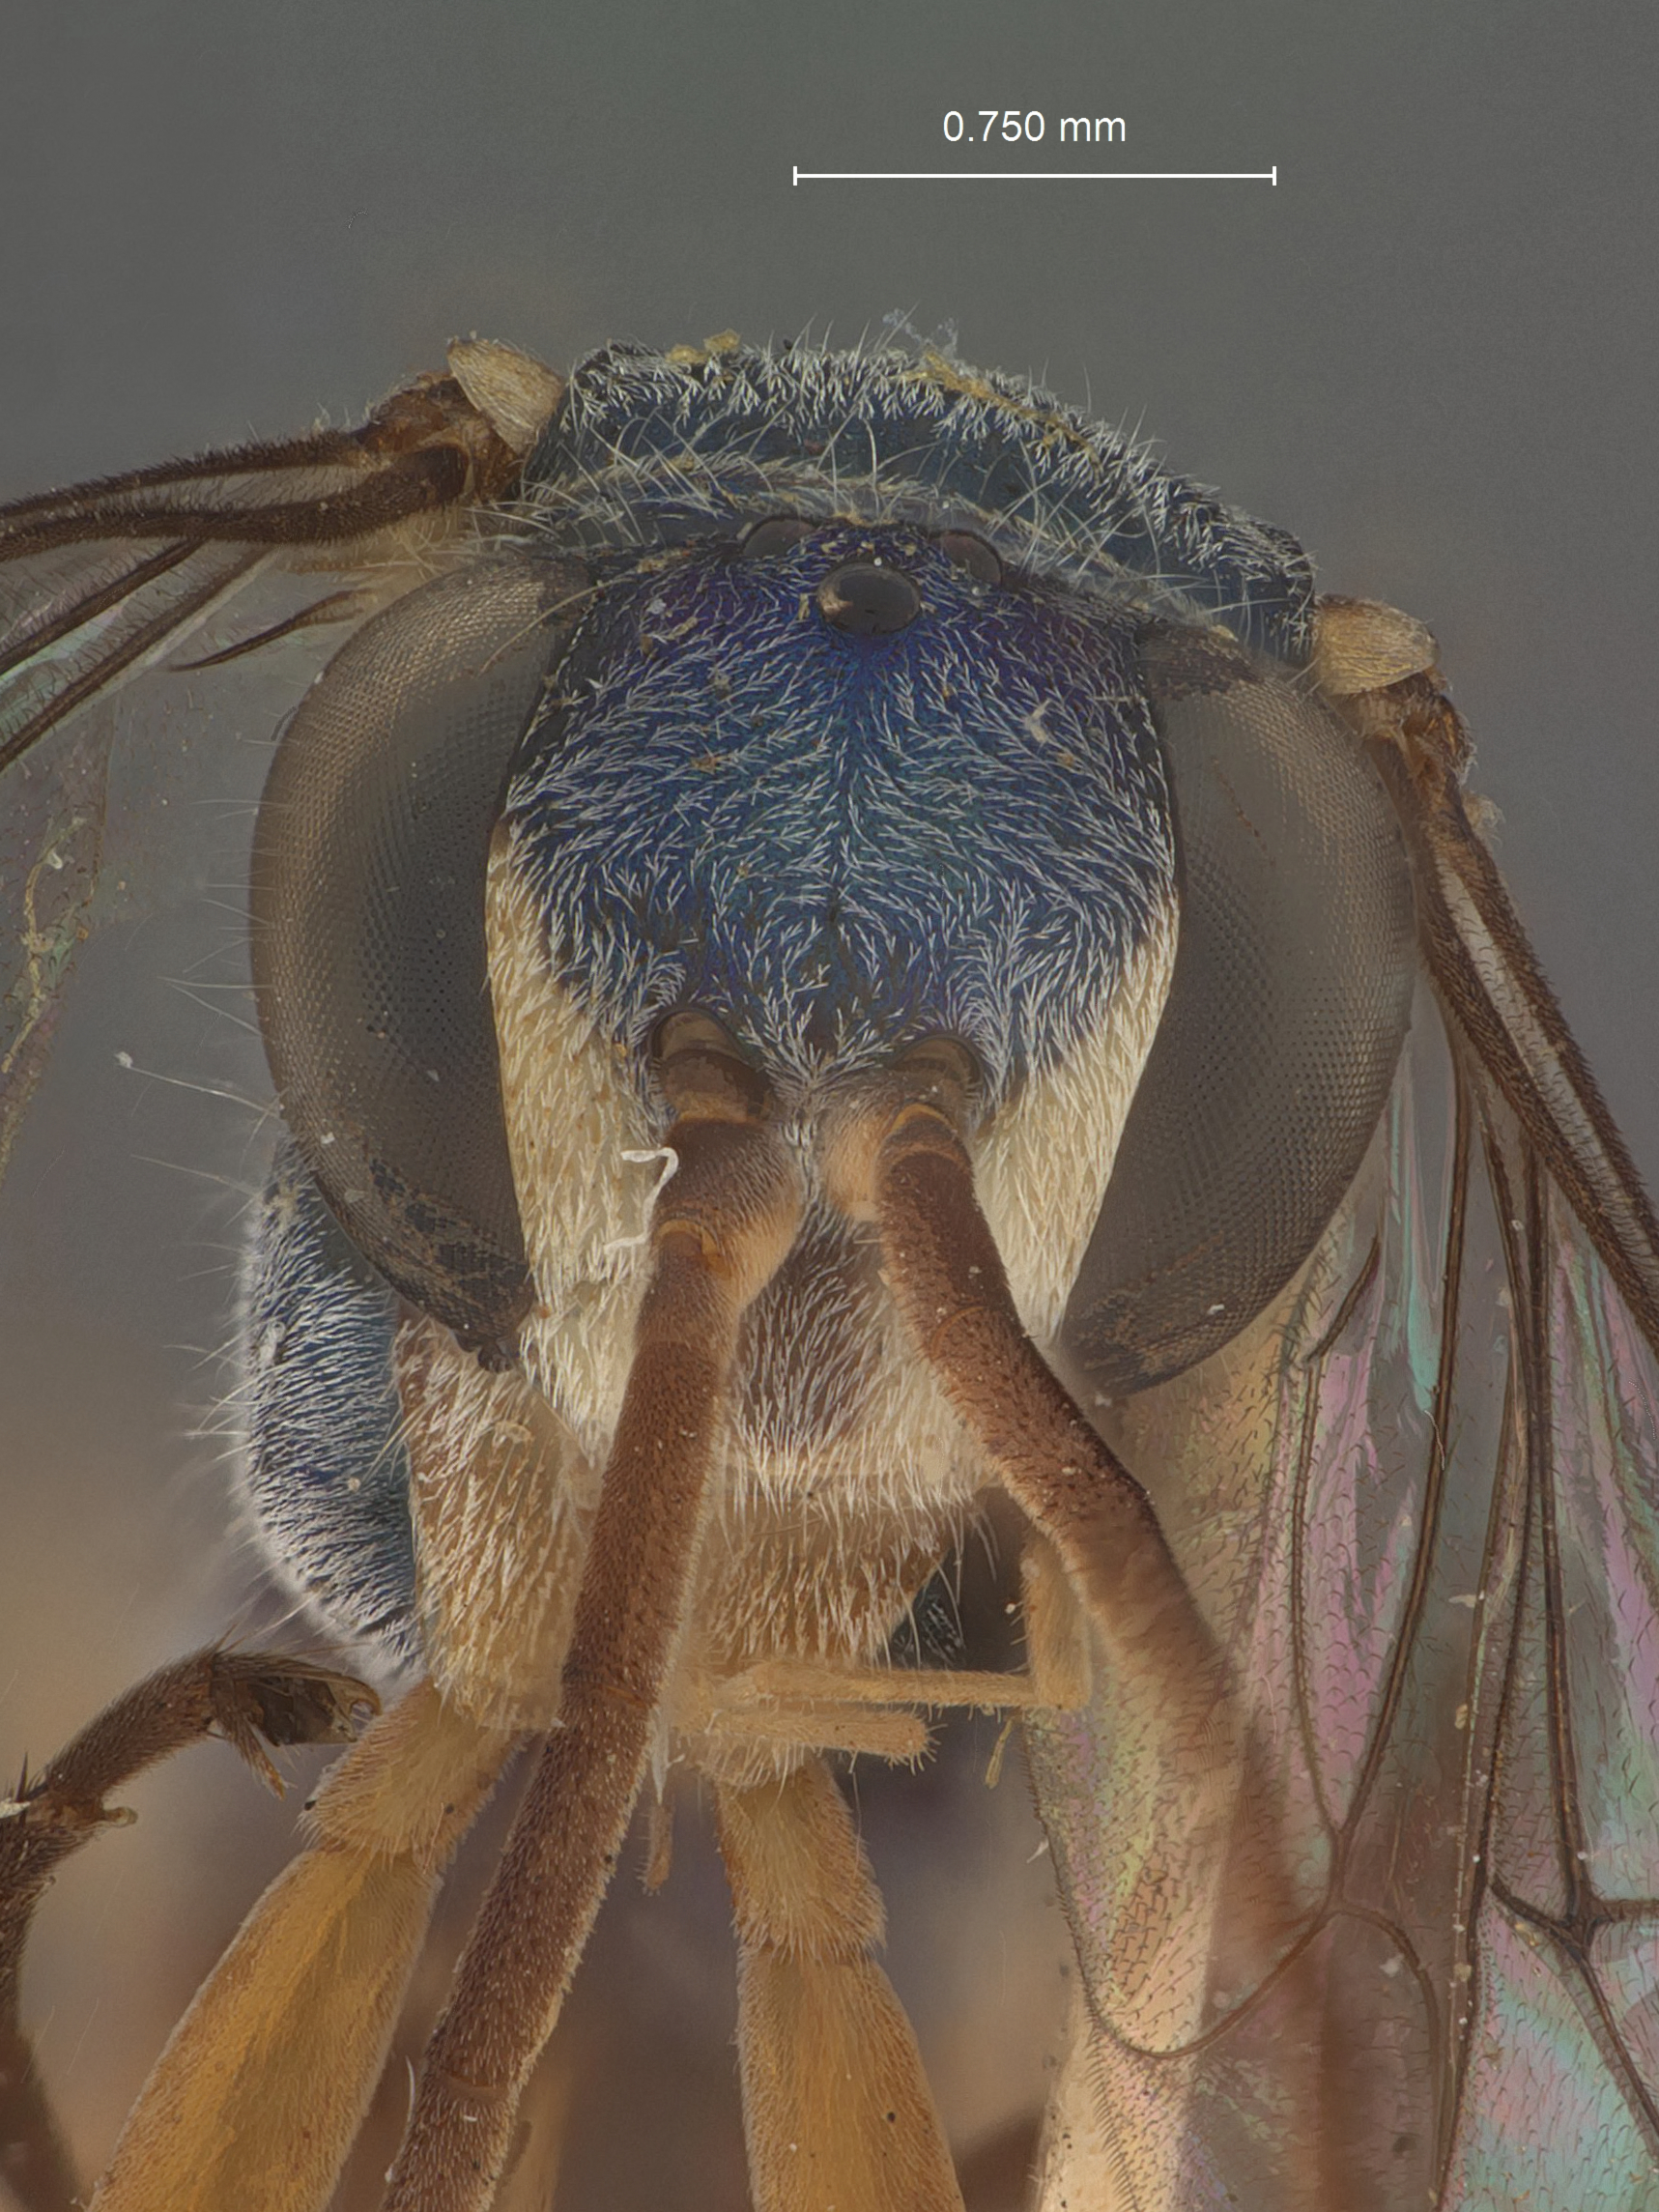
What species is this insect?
Auplopus marginalis
